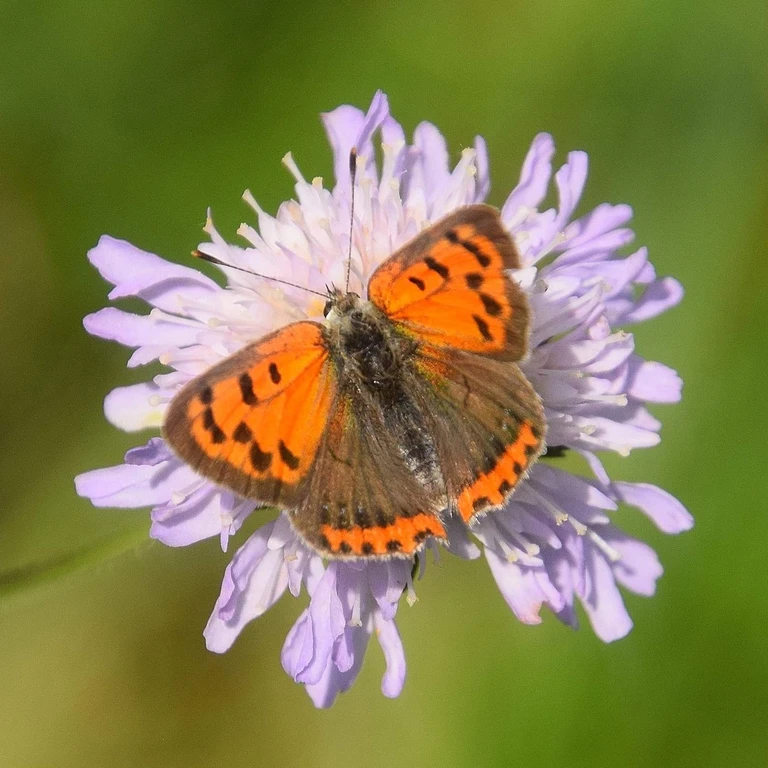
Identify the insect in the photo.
Lycaena phlaeas
